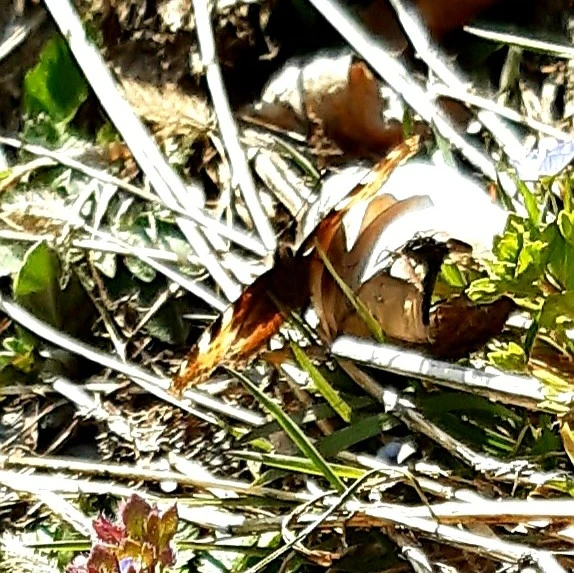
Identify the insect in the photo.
Aglais urticae
